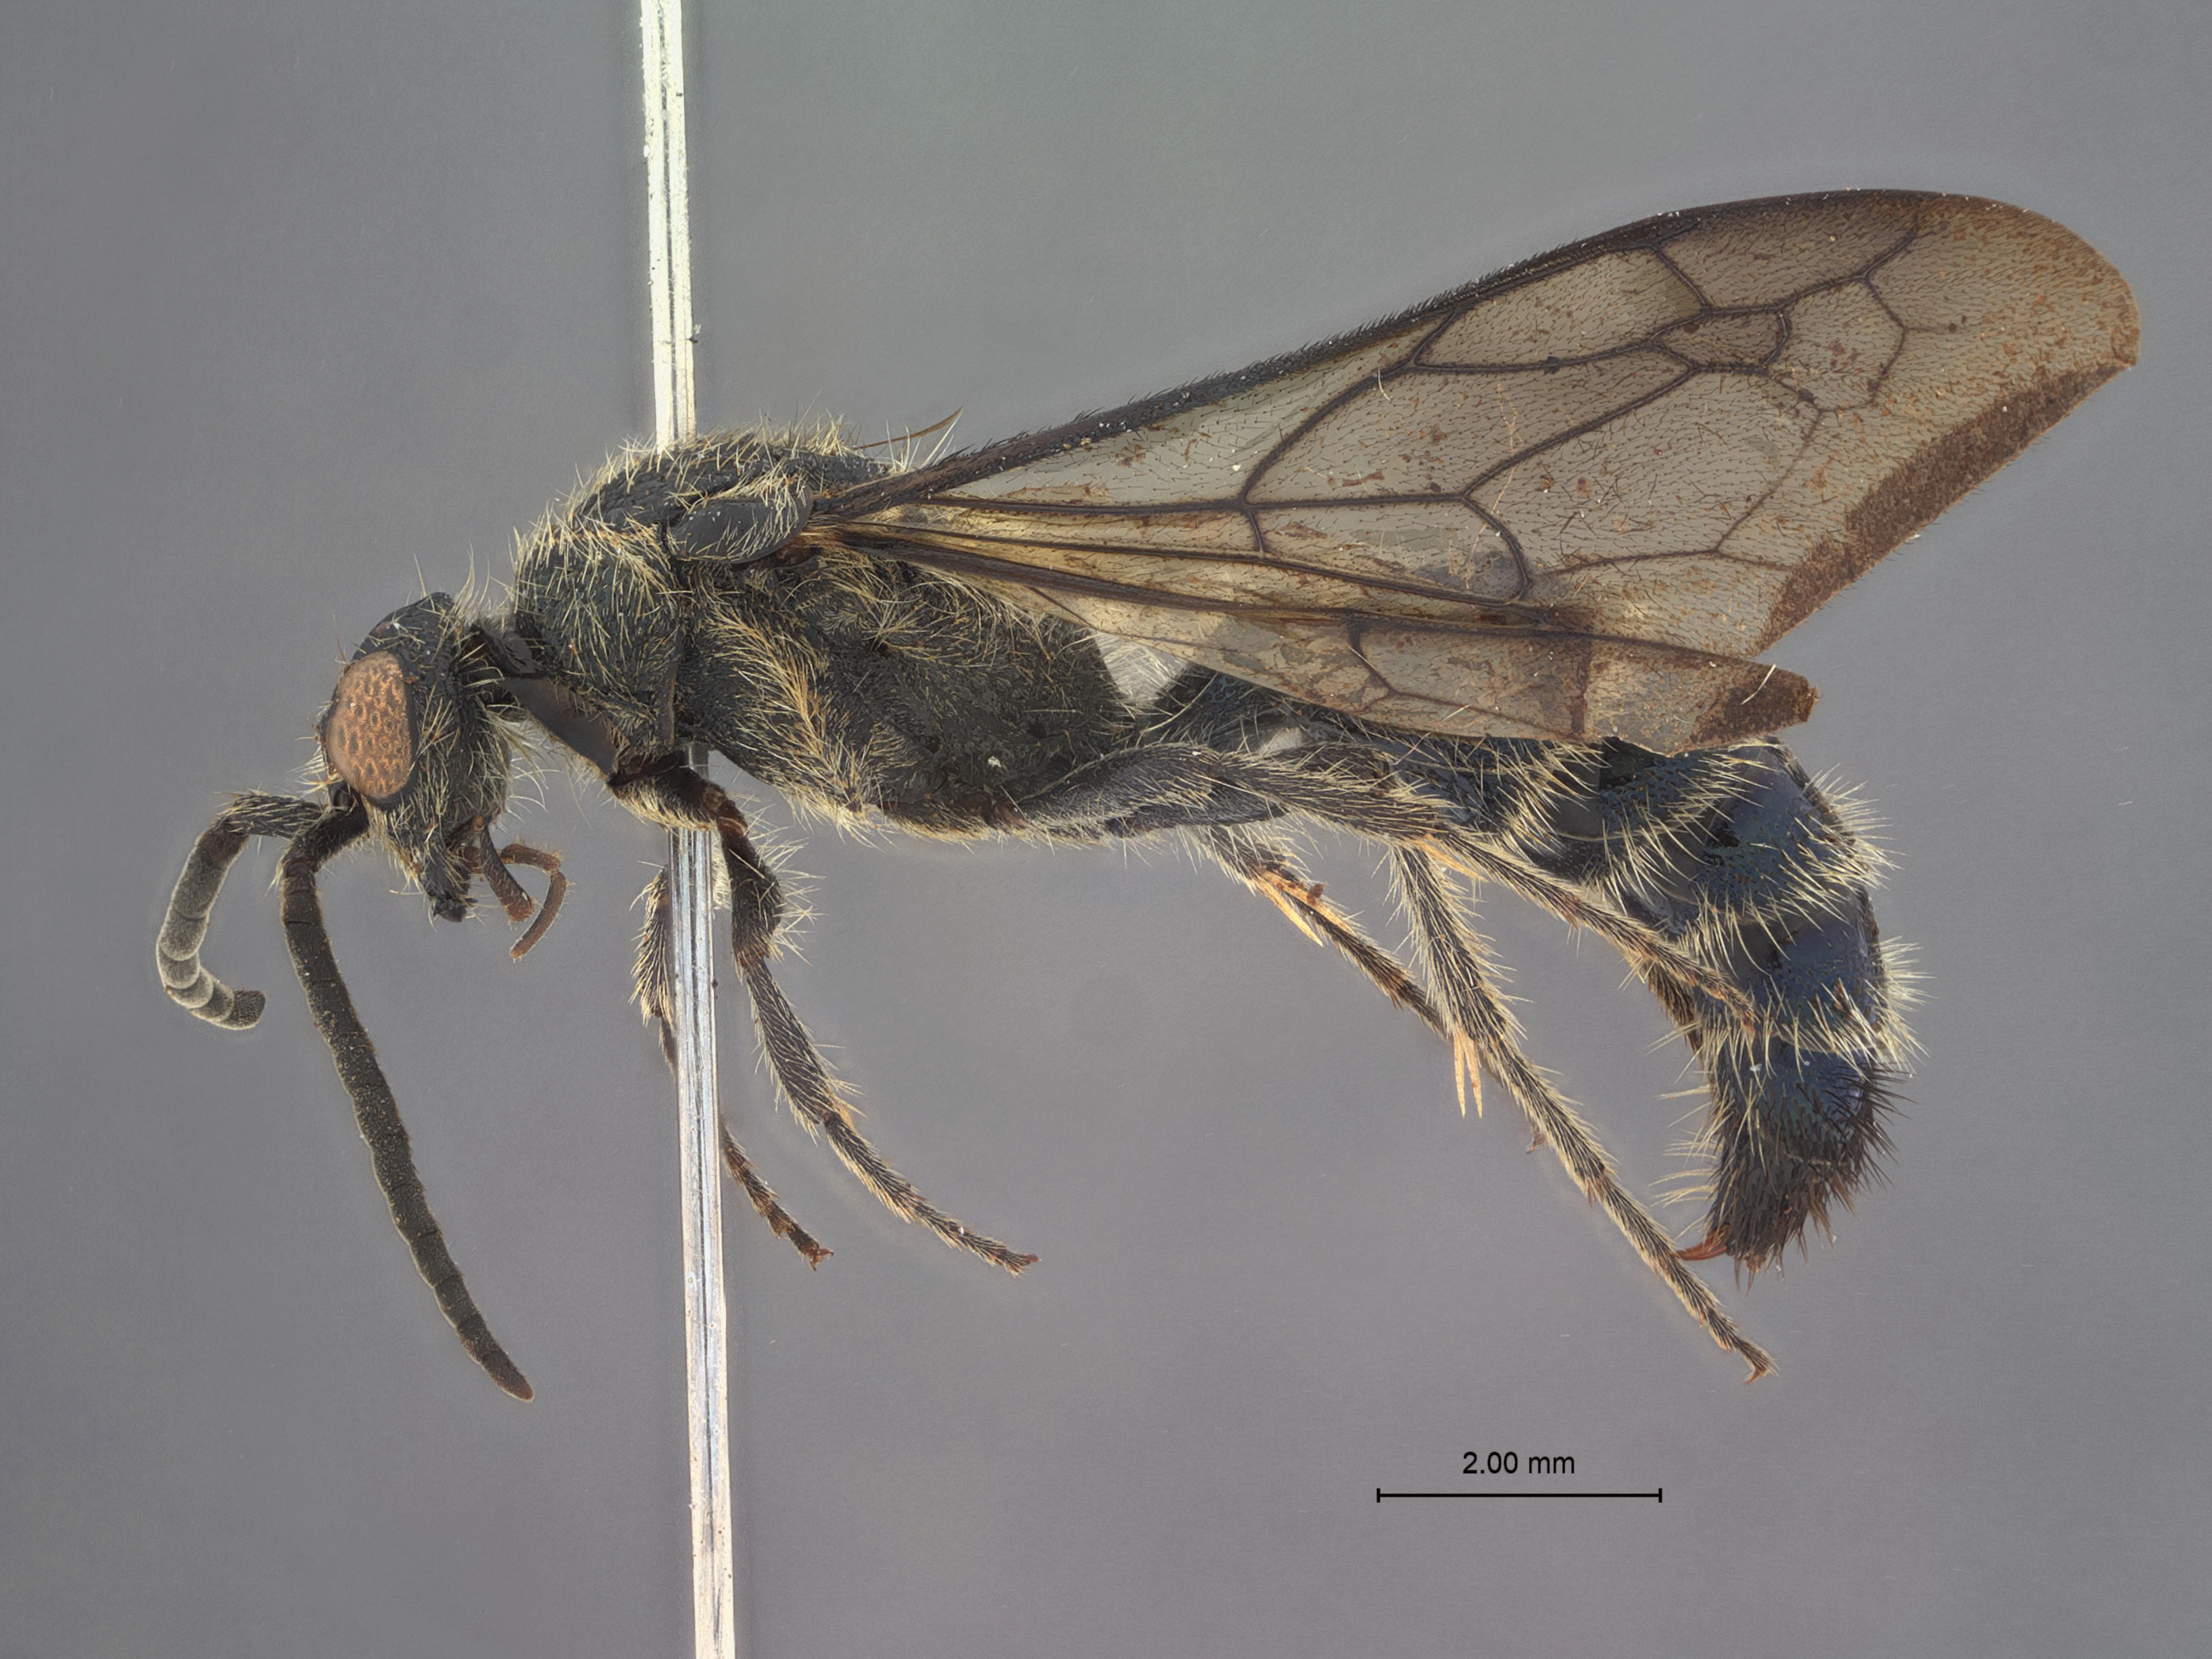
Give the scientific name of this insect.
Smicromyrme aponis
